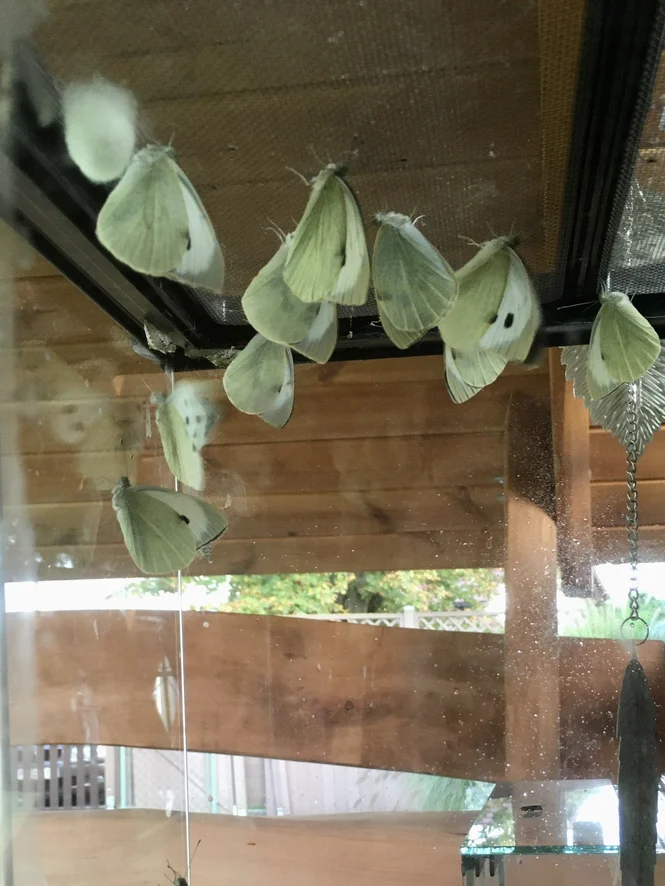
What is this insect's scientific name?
Pieris brassicae
